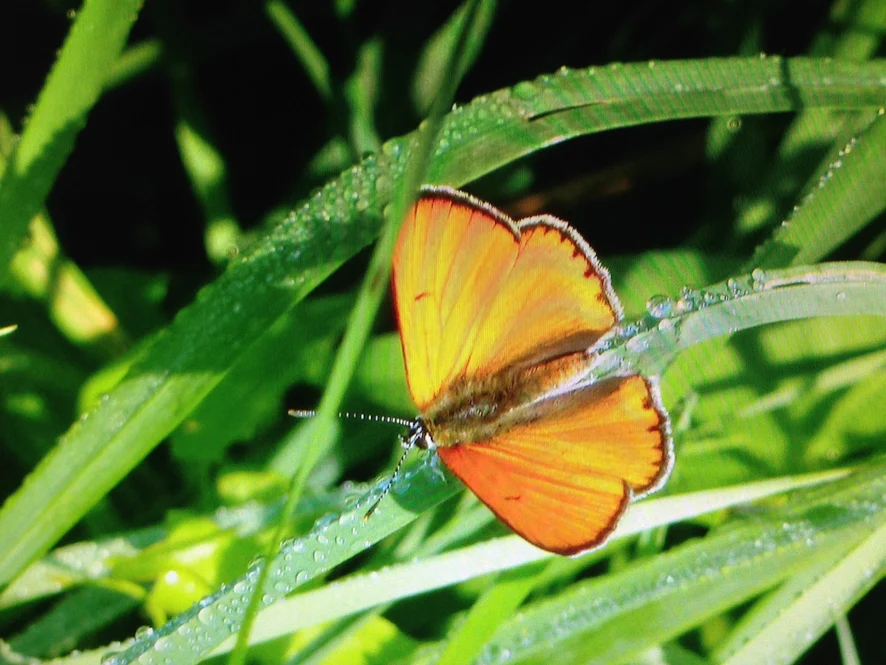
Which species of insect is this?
Lycaena dispar
